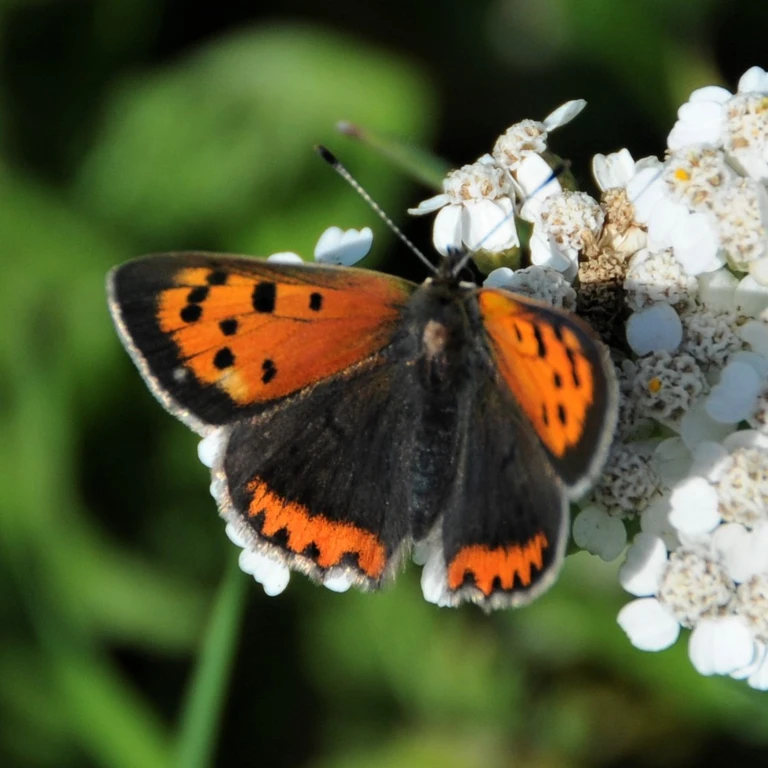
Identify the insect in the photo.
Lycaena phlaeas
